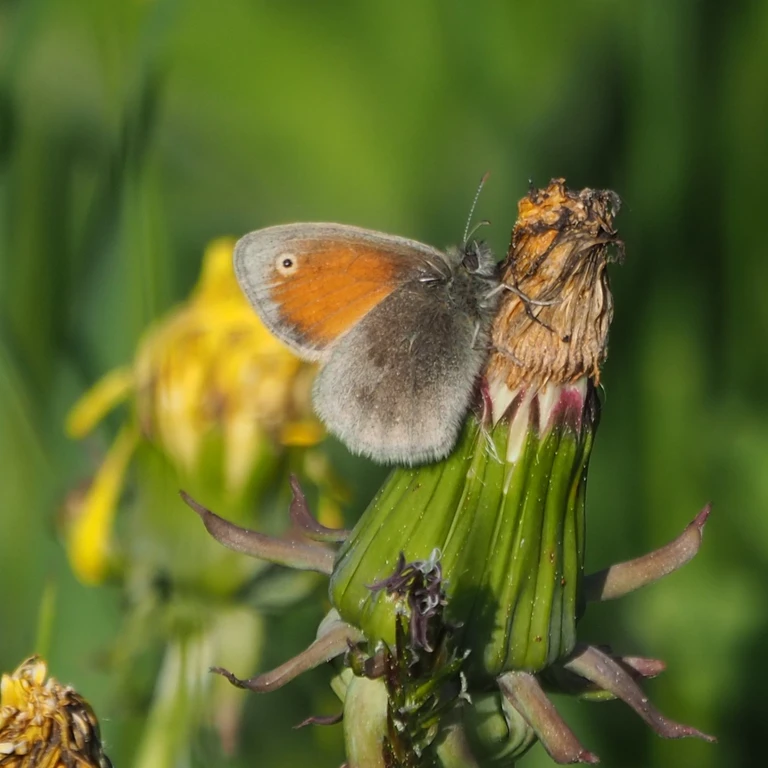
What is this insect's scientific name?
Coenonympha pamphilus
